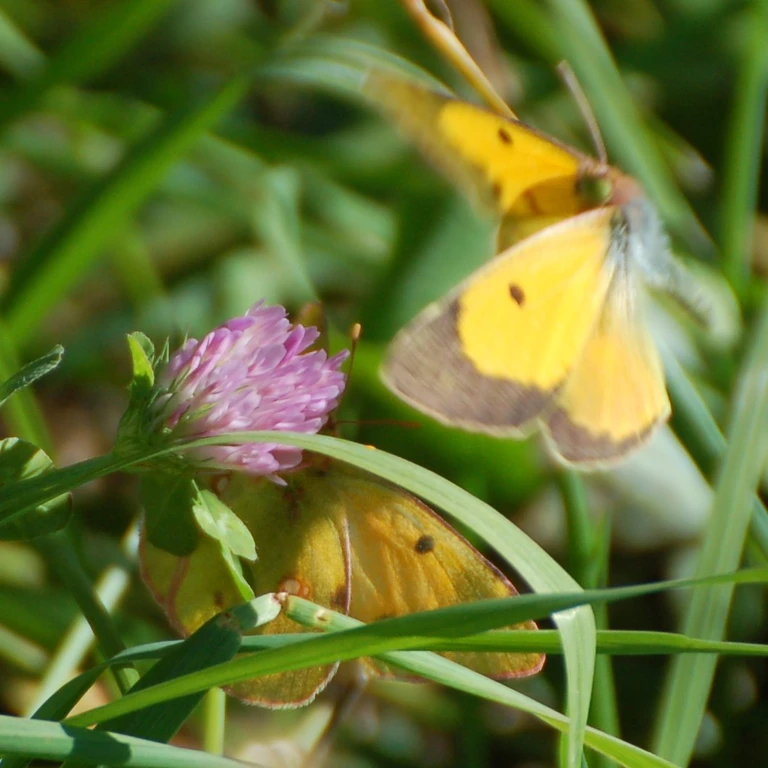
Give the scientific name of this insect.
Colias croceus
